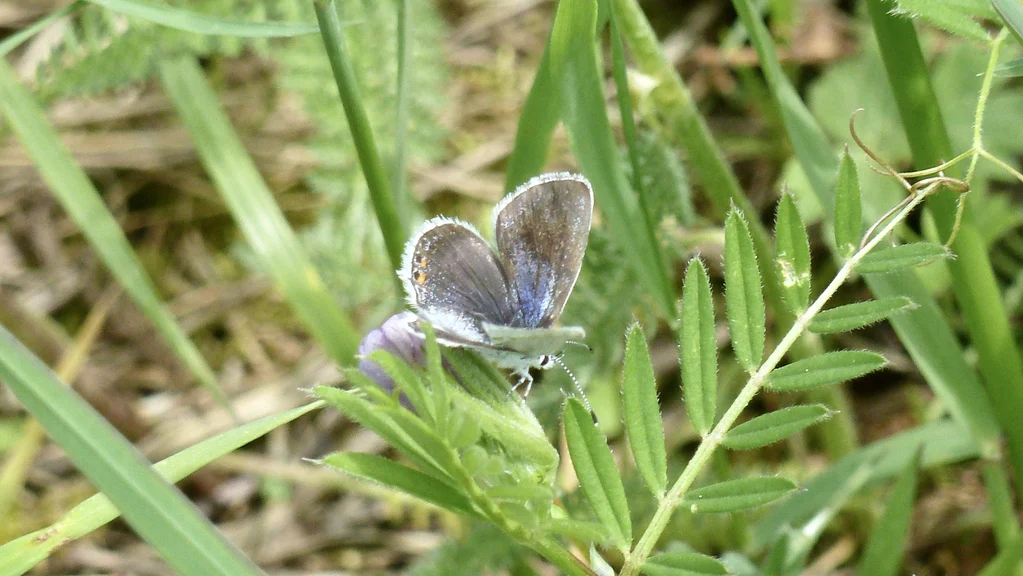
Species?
Cupido argiades (also Elkalyce argiades)
